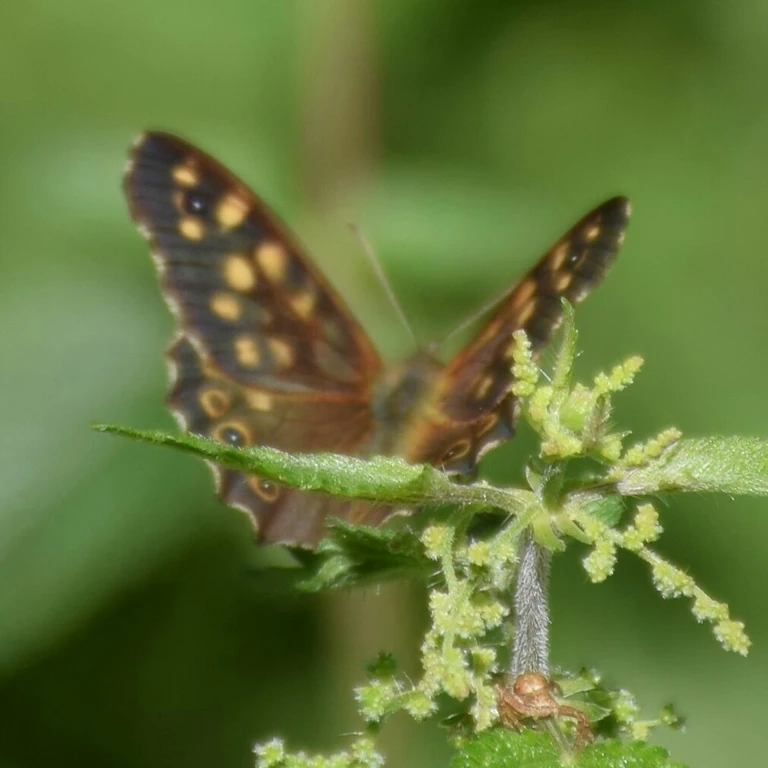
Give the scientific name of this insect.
Pararge aegeria
